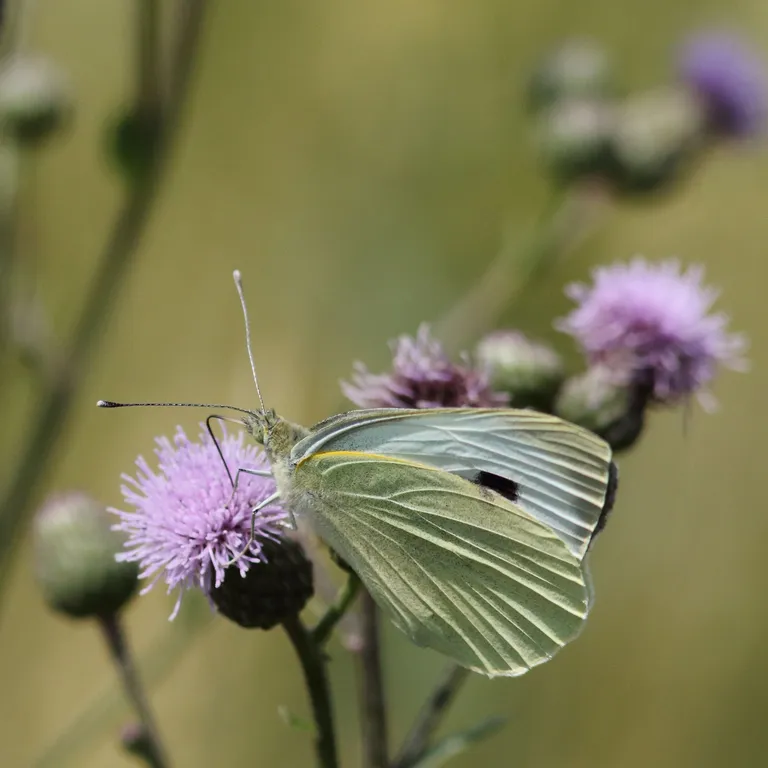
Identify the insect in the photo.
Pieris brassicae
